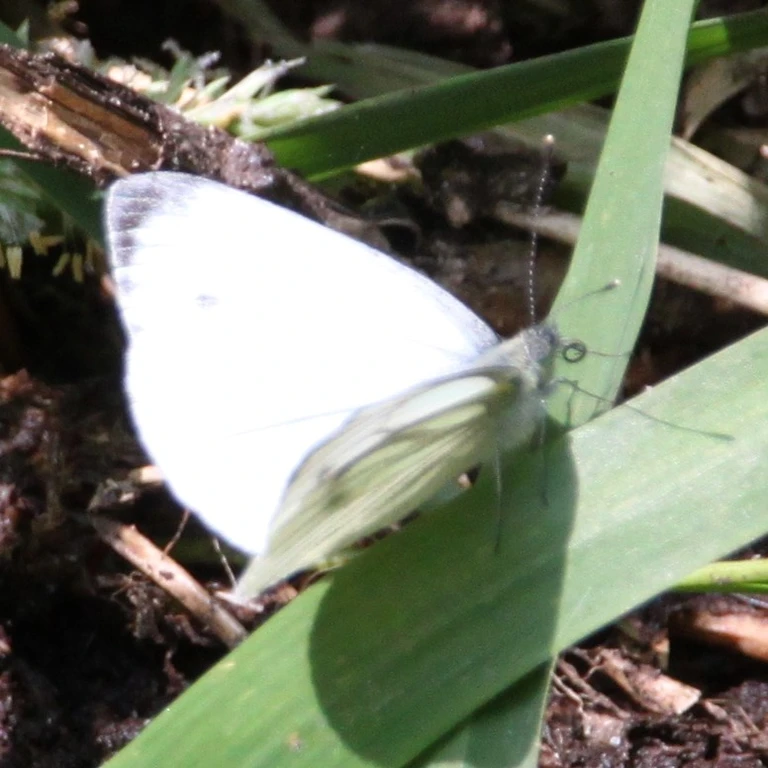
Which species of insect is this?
Pieris napi
